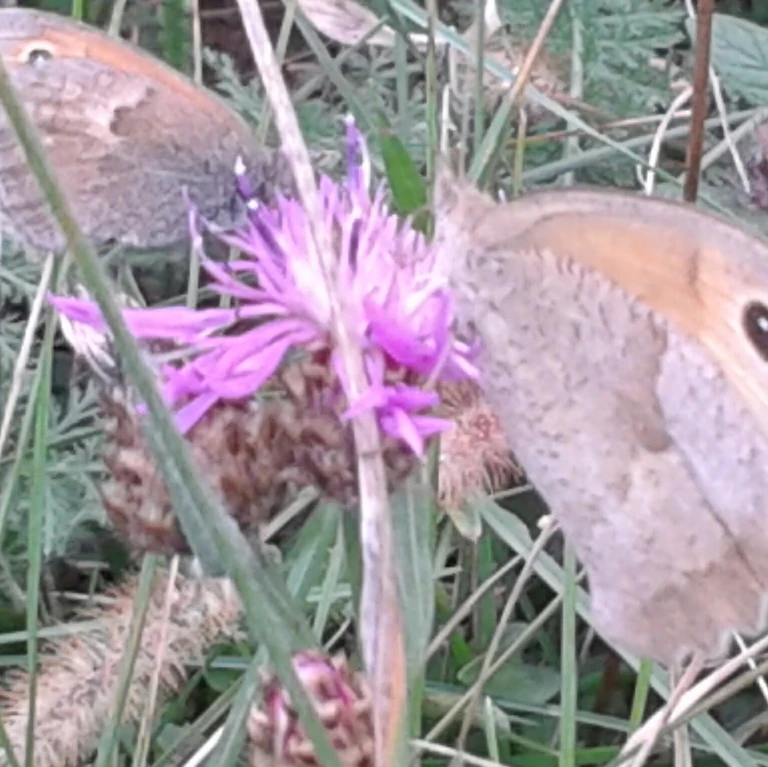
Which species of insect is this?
Maniola jurtina
